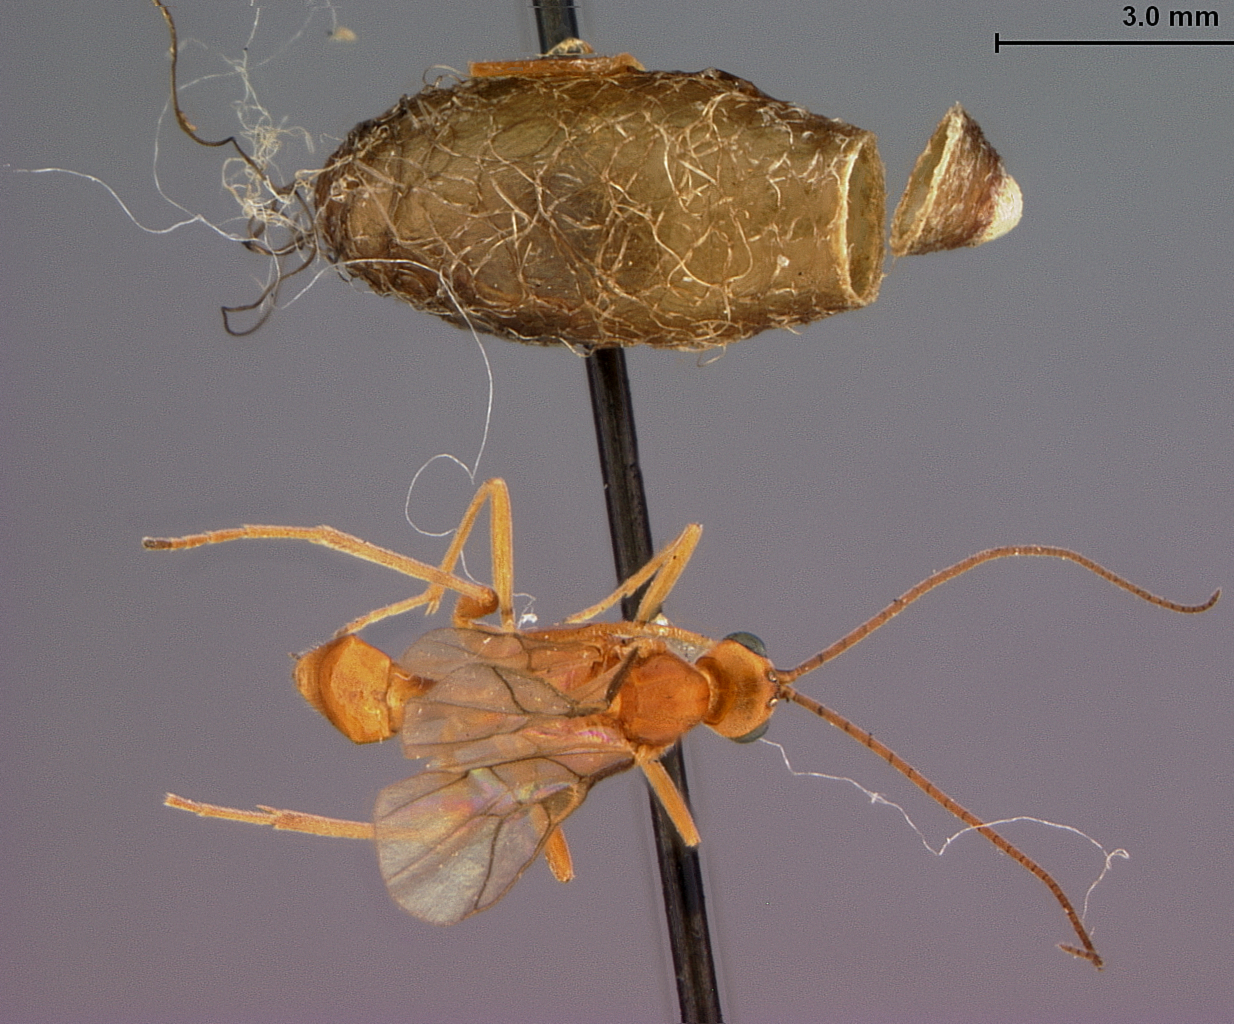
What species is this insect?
Meteorus cingiliae
